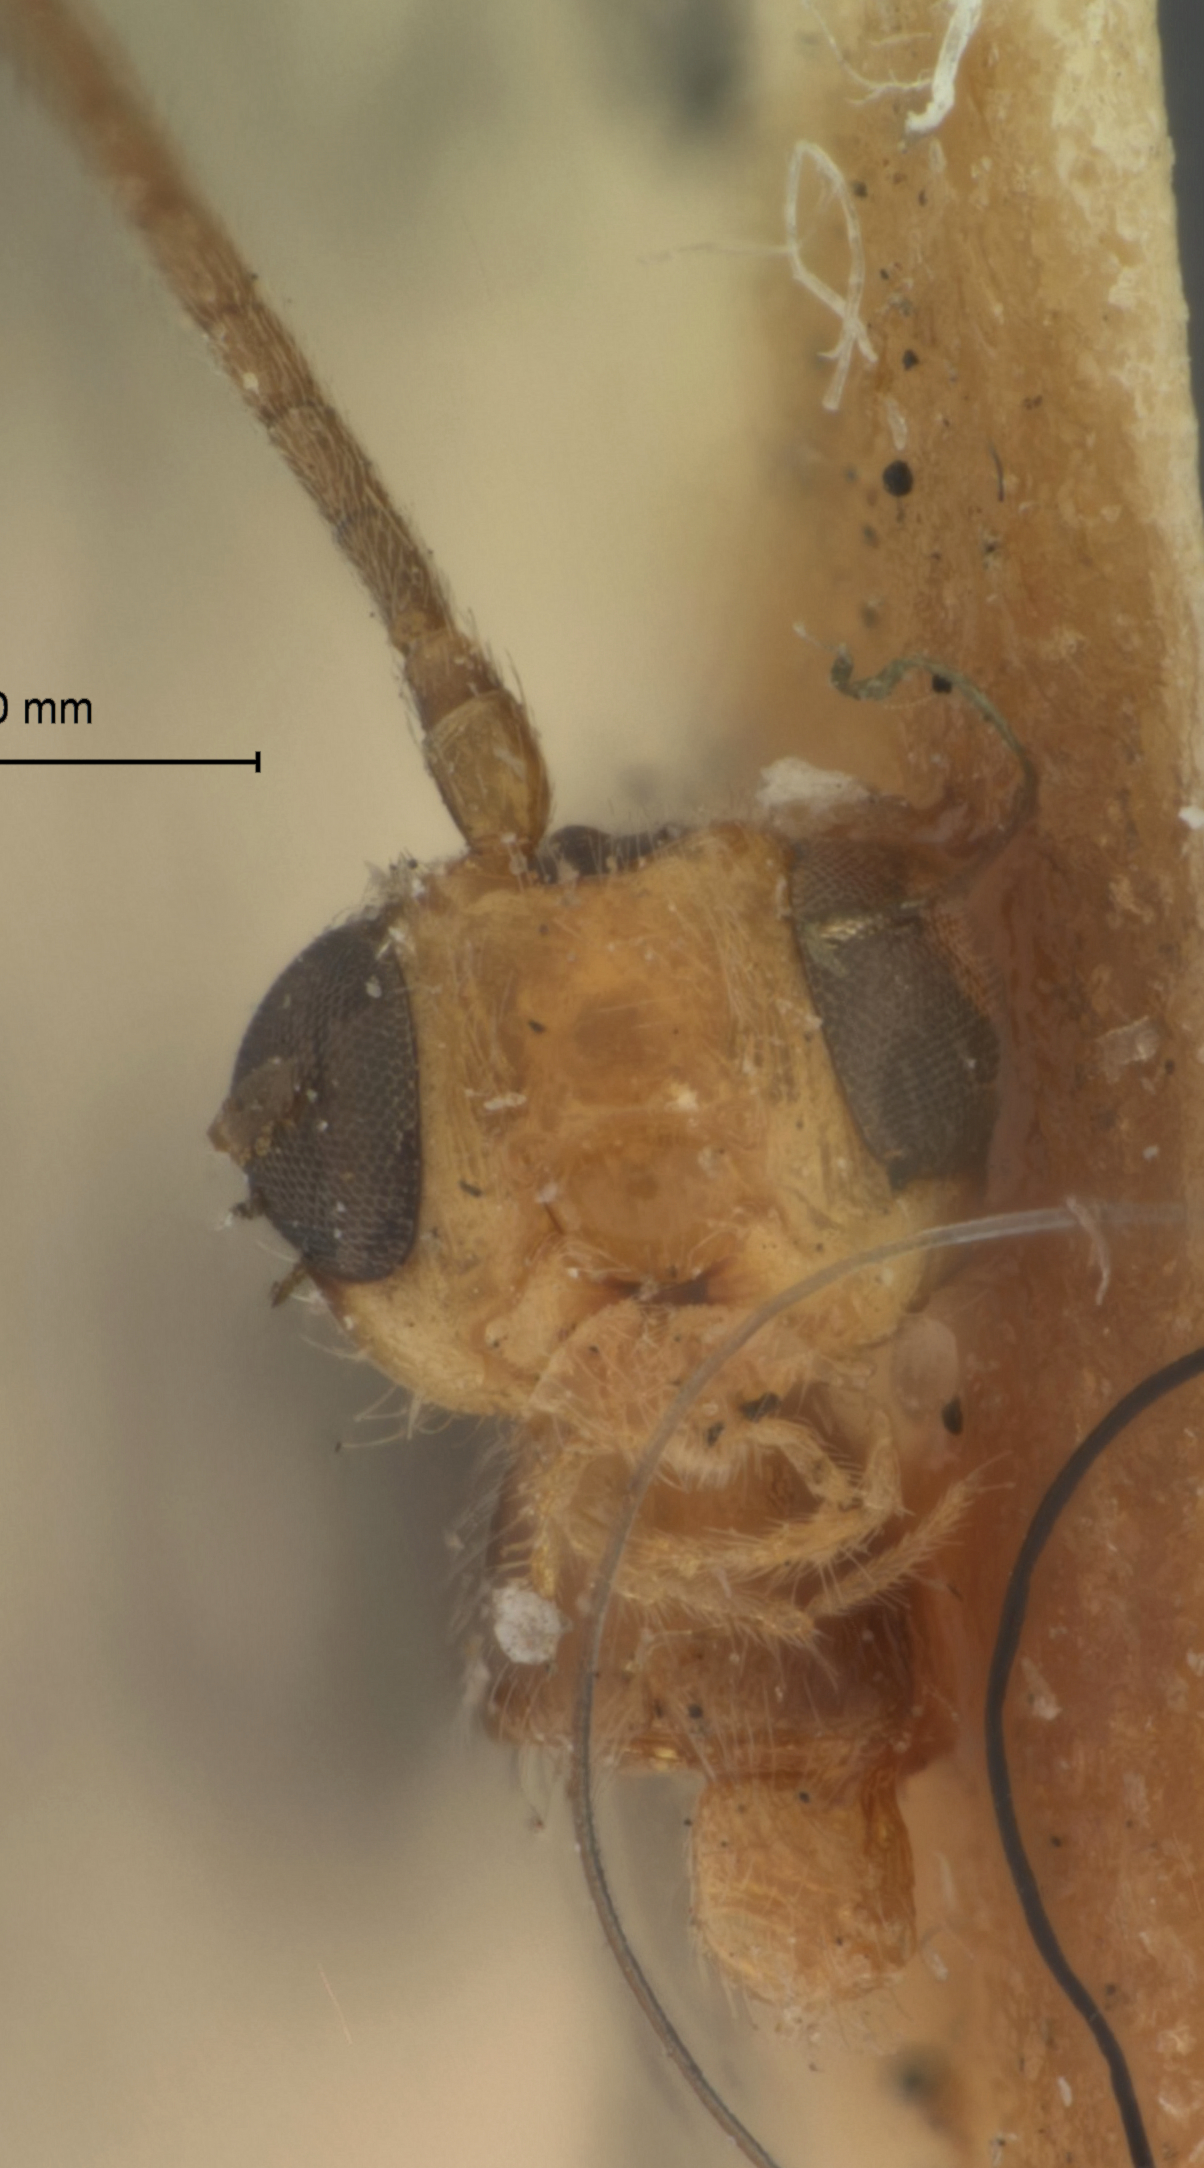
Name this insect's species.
Microbracon metacomet
